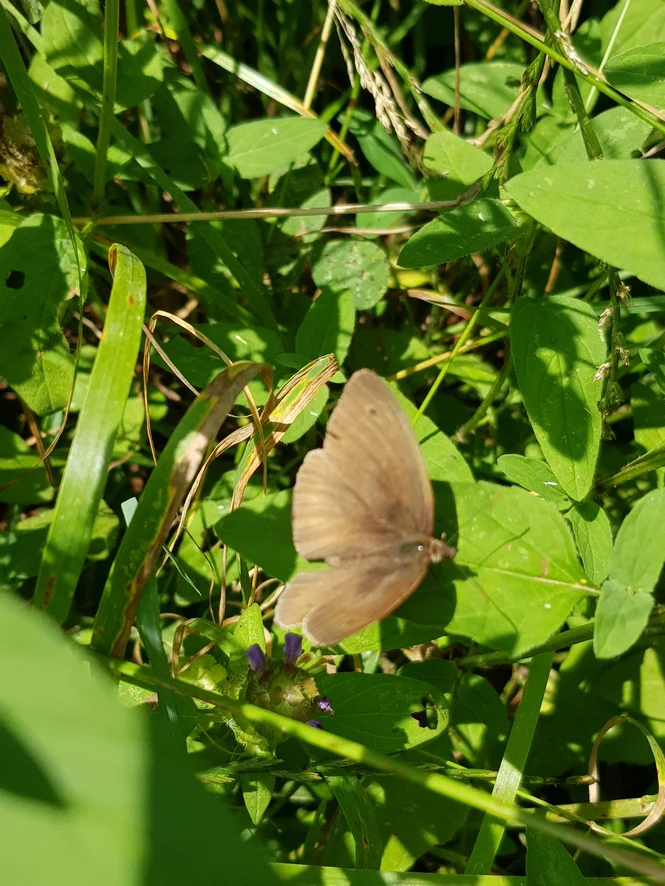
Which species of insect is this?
Maniola jurtina
